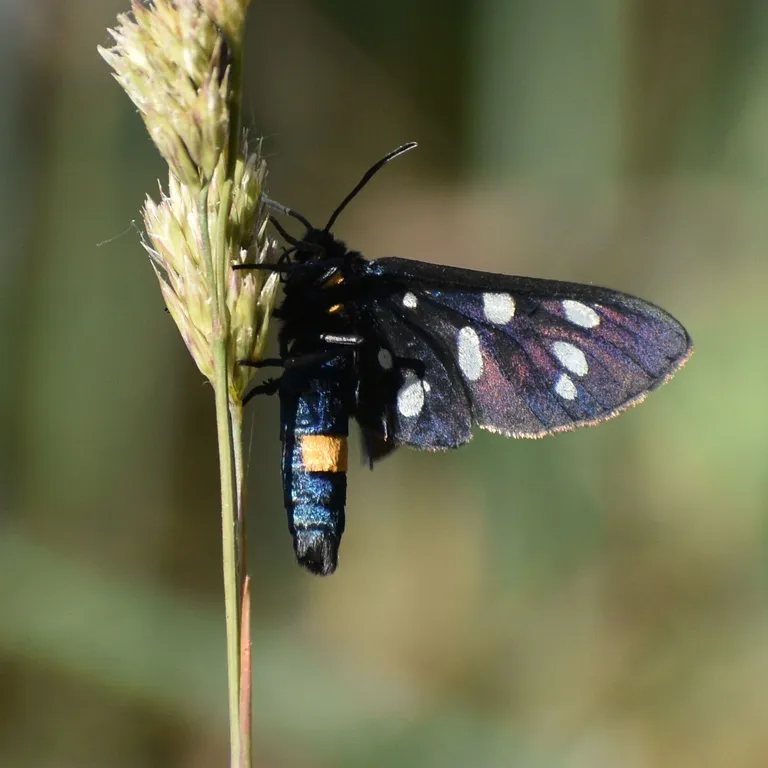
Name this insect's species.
Amata phegea
